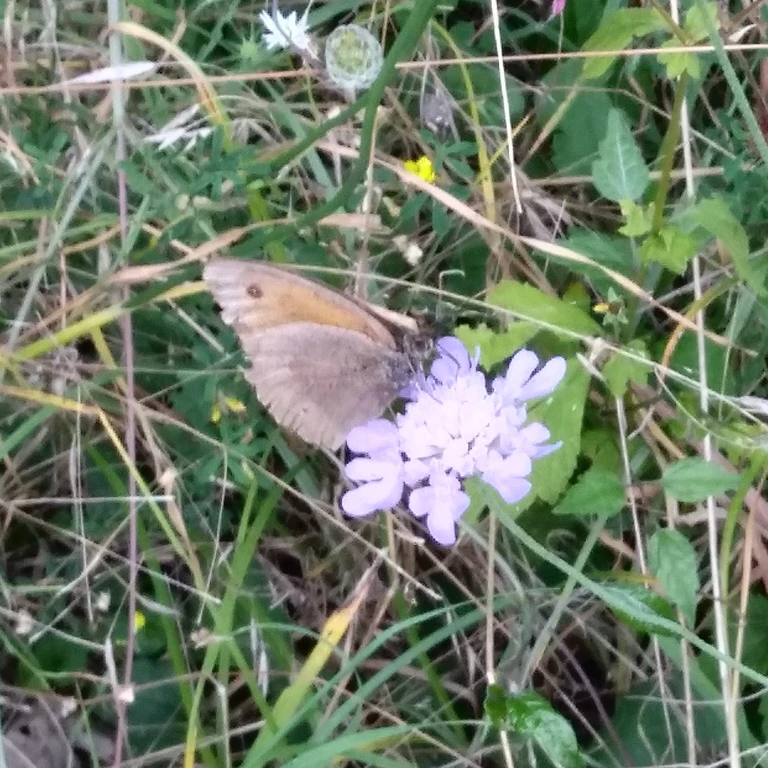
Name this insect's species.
Maniola jurtina
